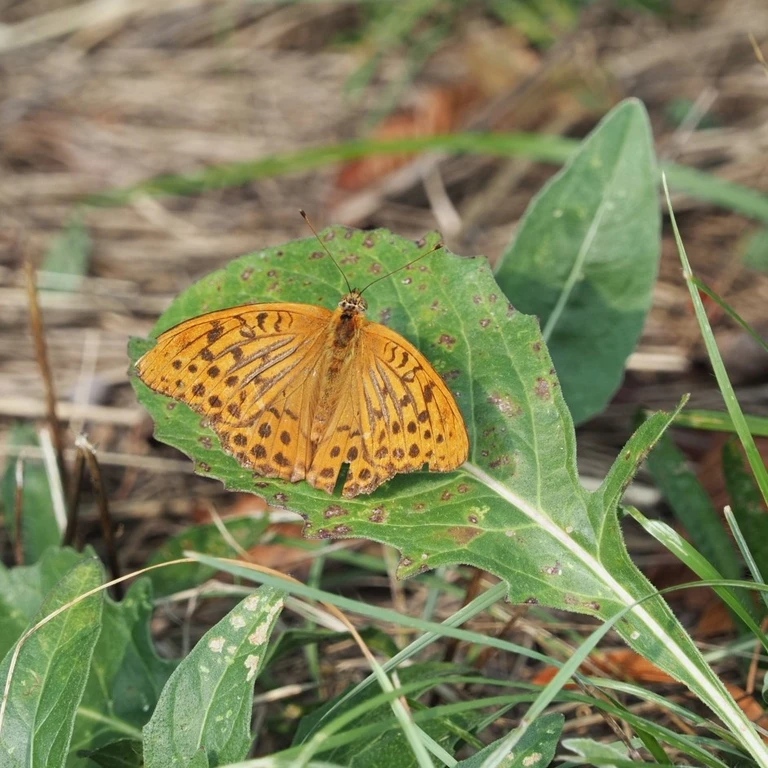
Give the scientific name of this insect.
Argynnis paphia
